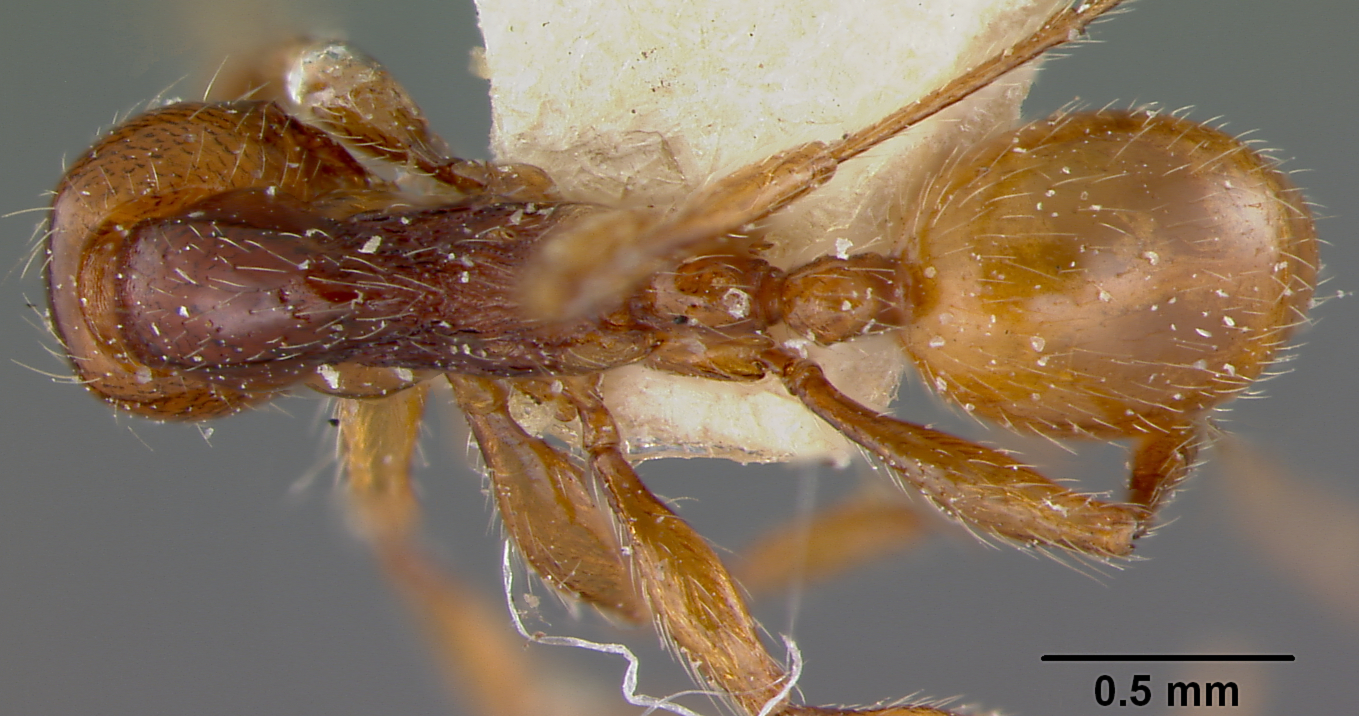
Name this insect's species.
Aenictus ceylonicus
